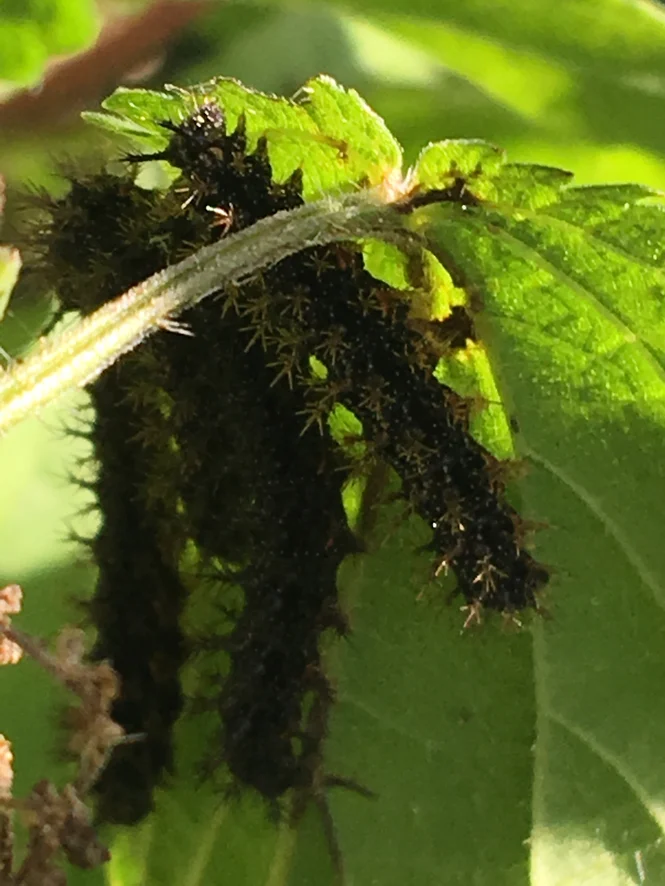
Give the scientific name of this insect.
Araschnia levana
